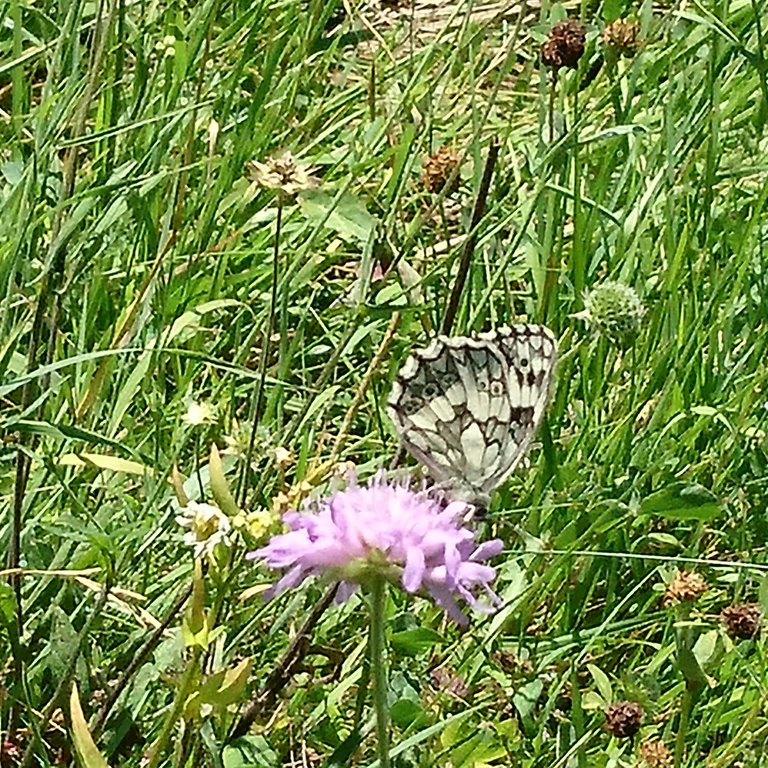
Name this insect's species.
Melanargia galathea
